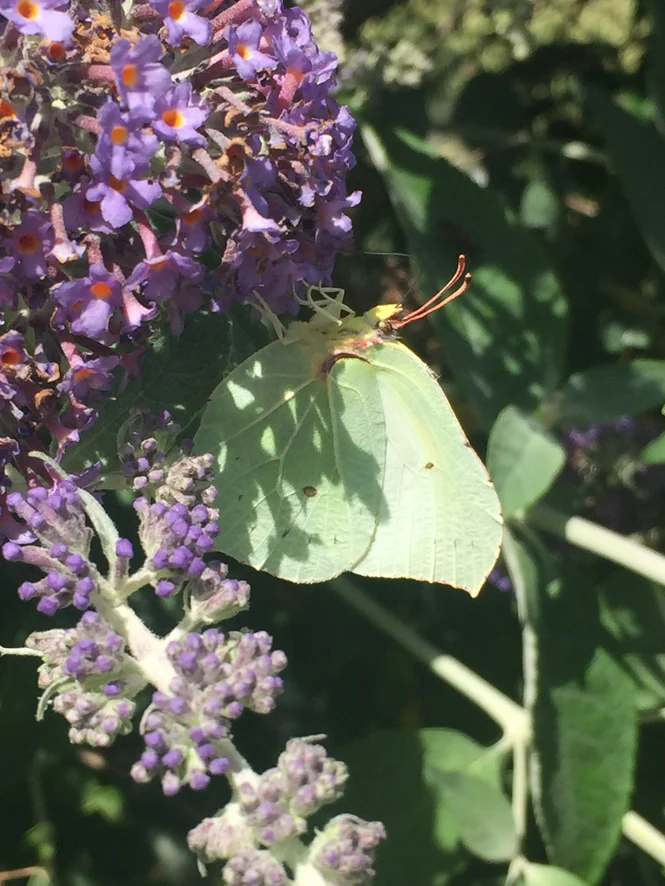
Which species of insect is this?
Gonepteryx rhamni
